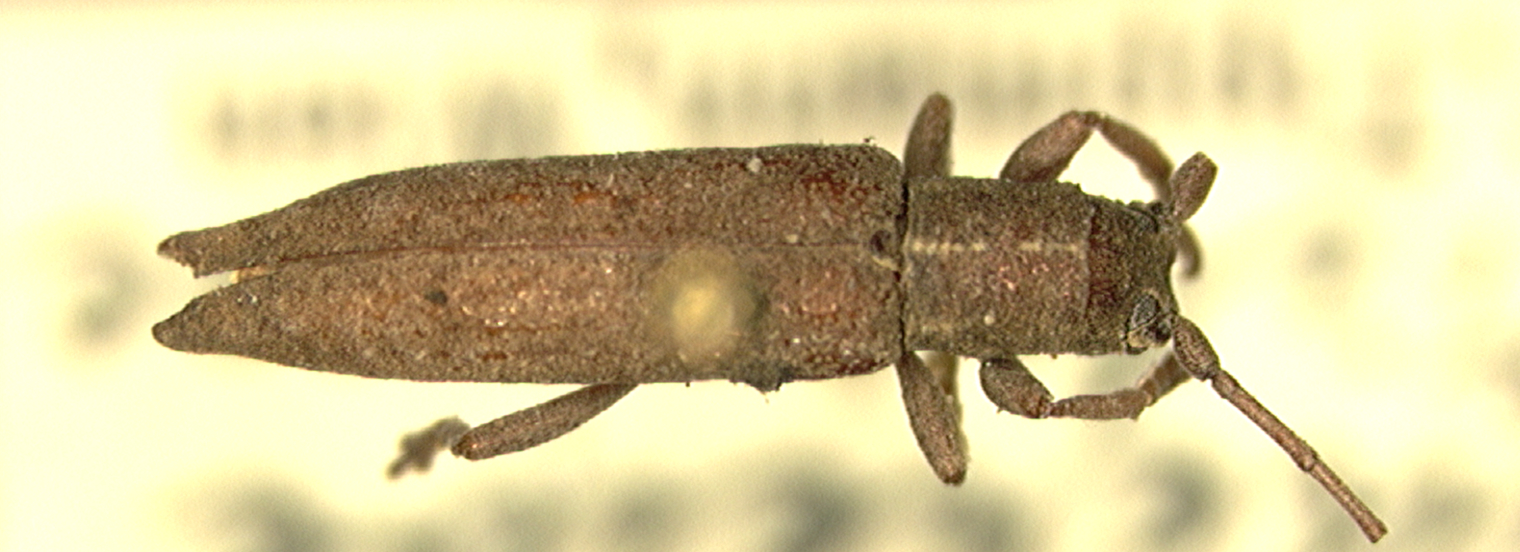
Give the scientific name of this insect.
Ogmodera lobata
